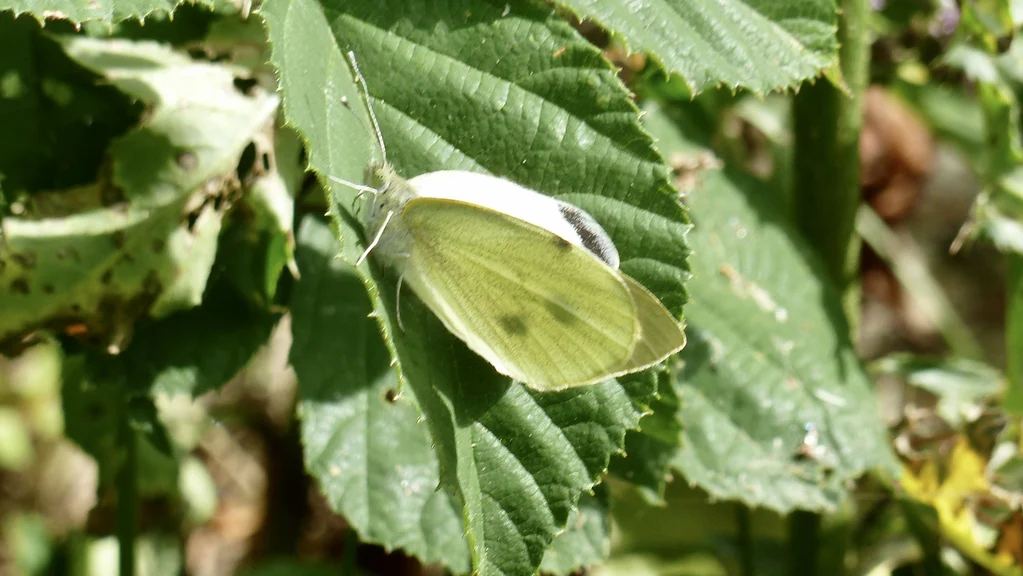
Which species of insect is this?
Pieris brassicae
